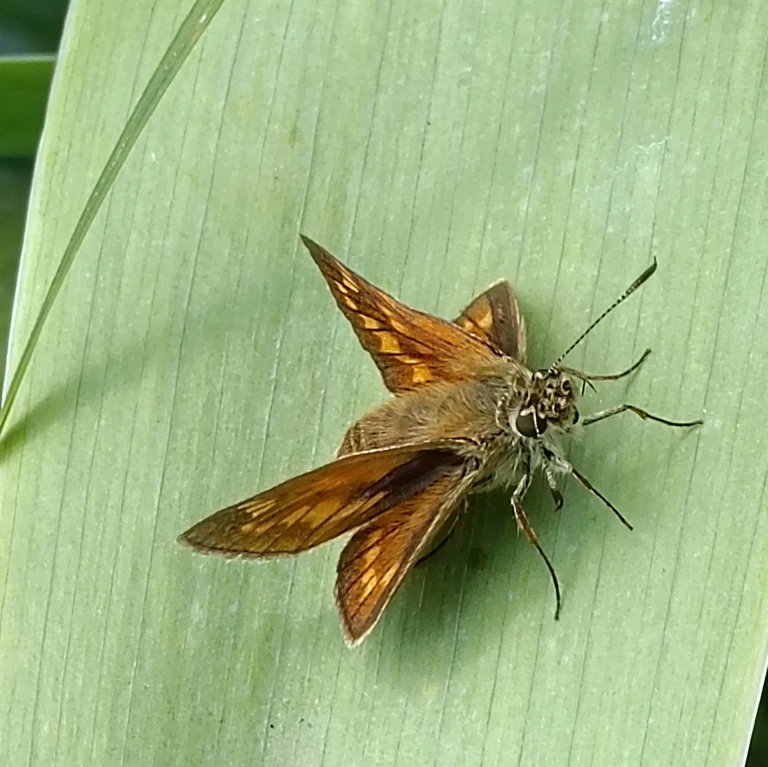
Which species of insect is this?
Ochlodes sylvanus (also Ochlodes venata)
